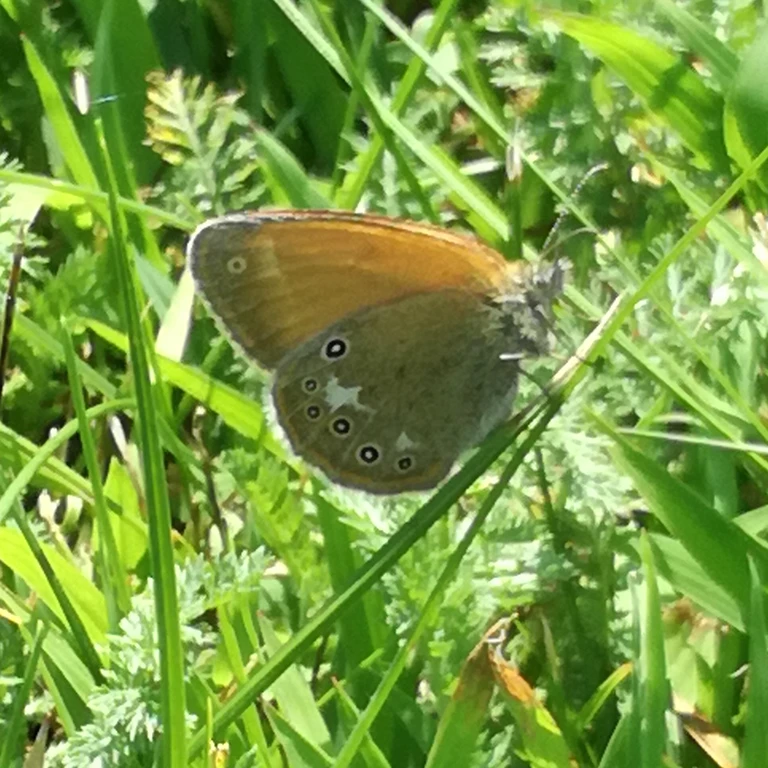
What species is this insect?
Coenonympha glycerion (also Coenonympha iphis)
